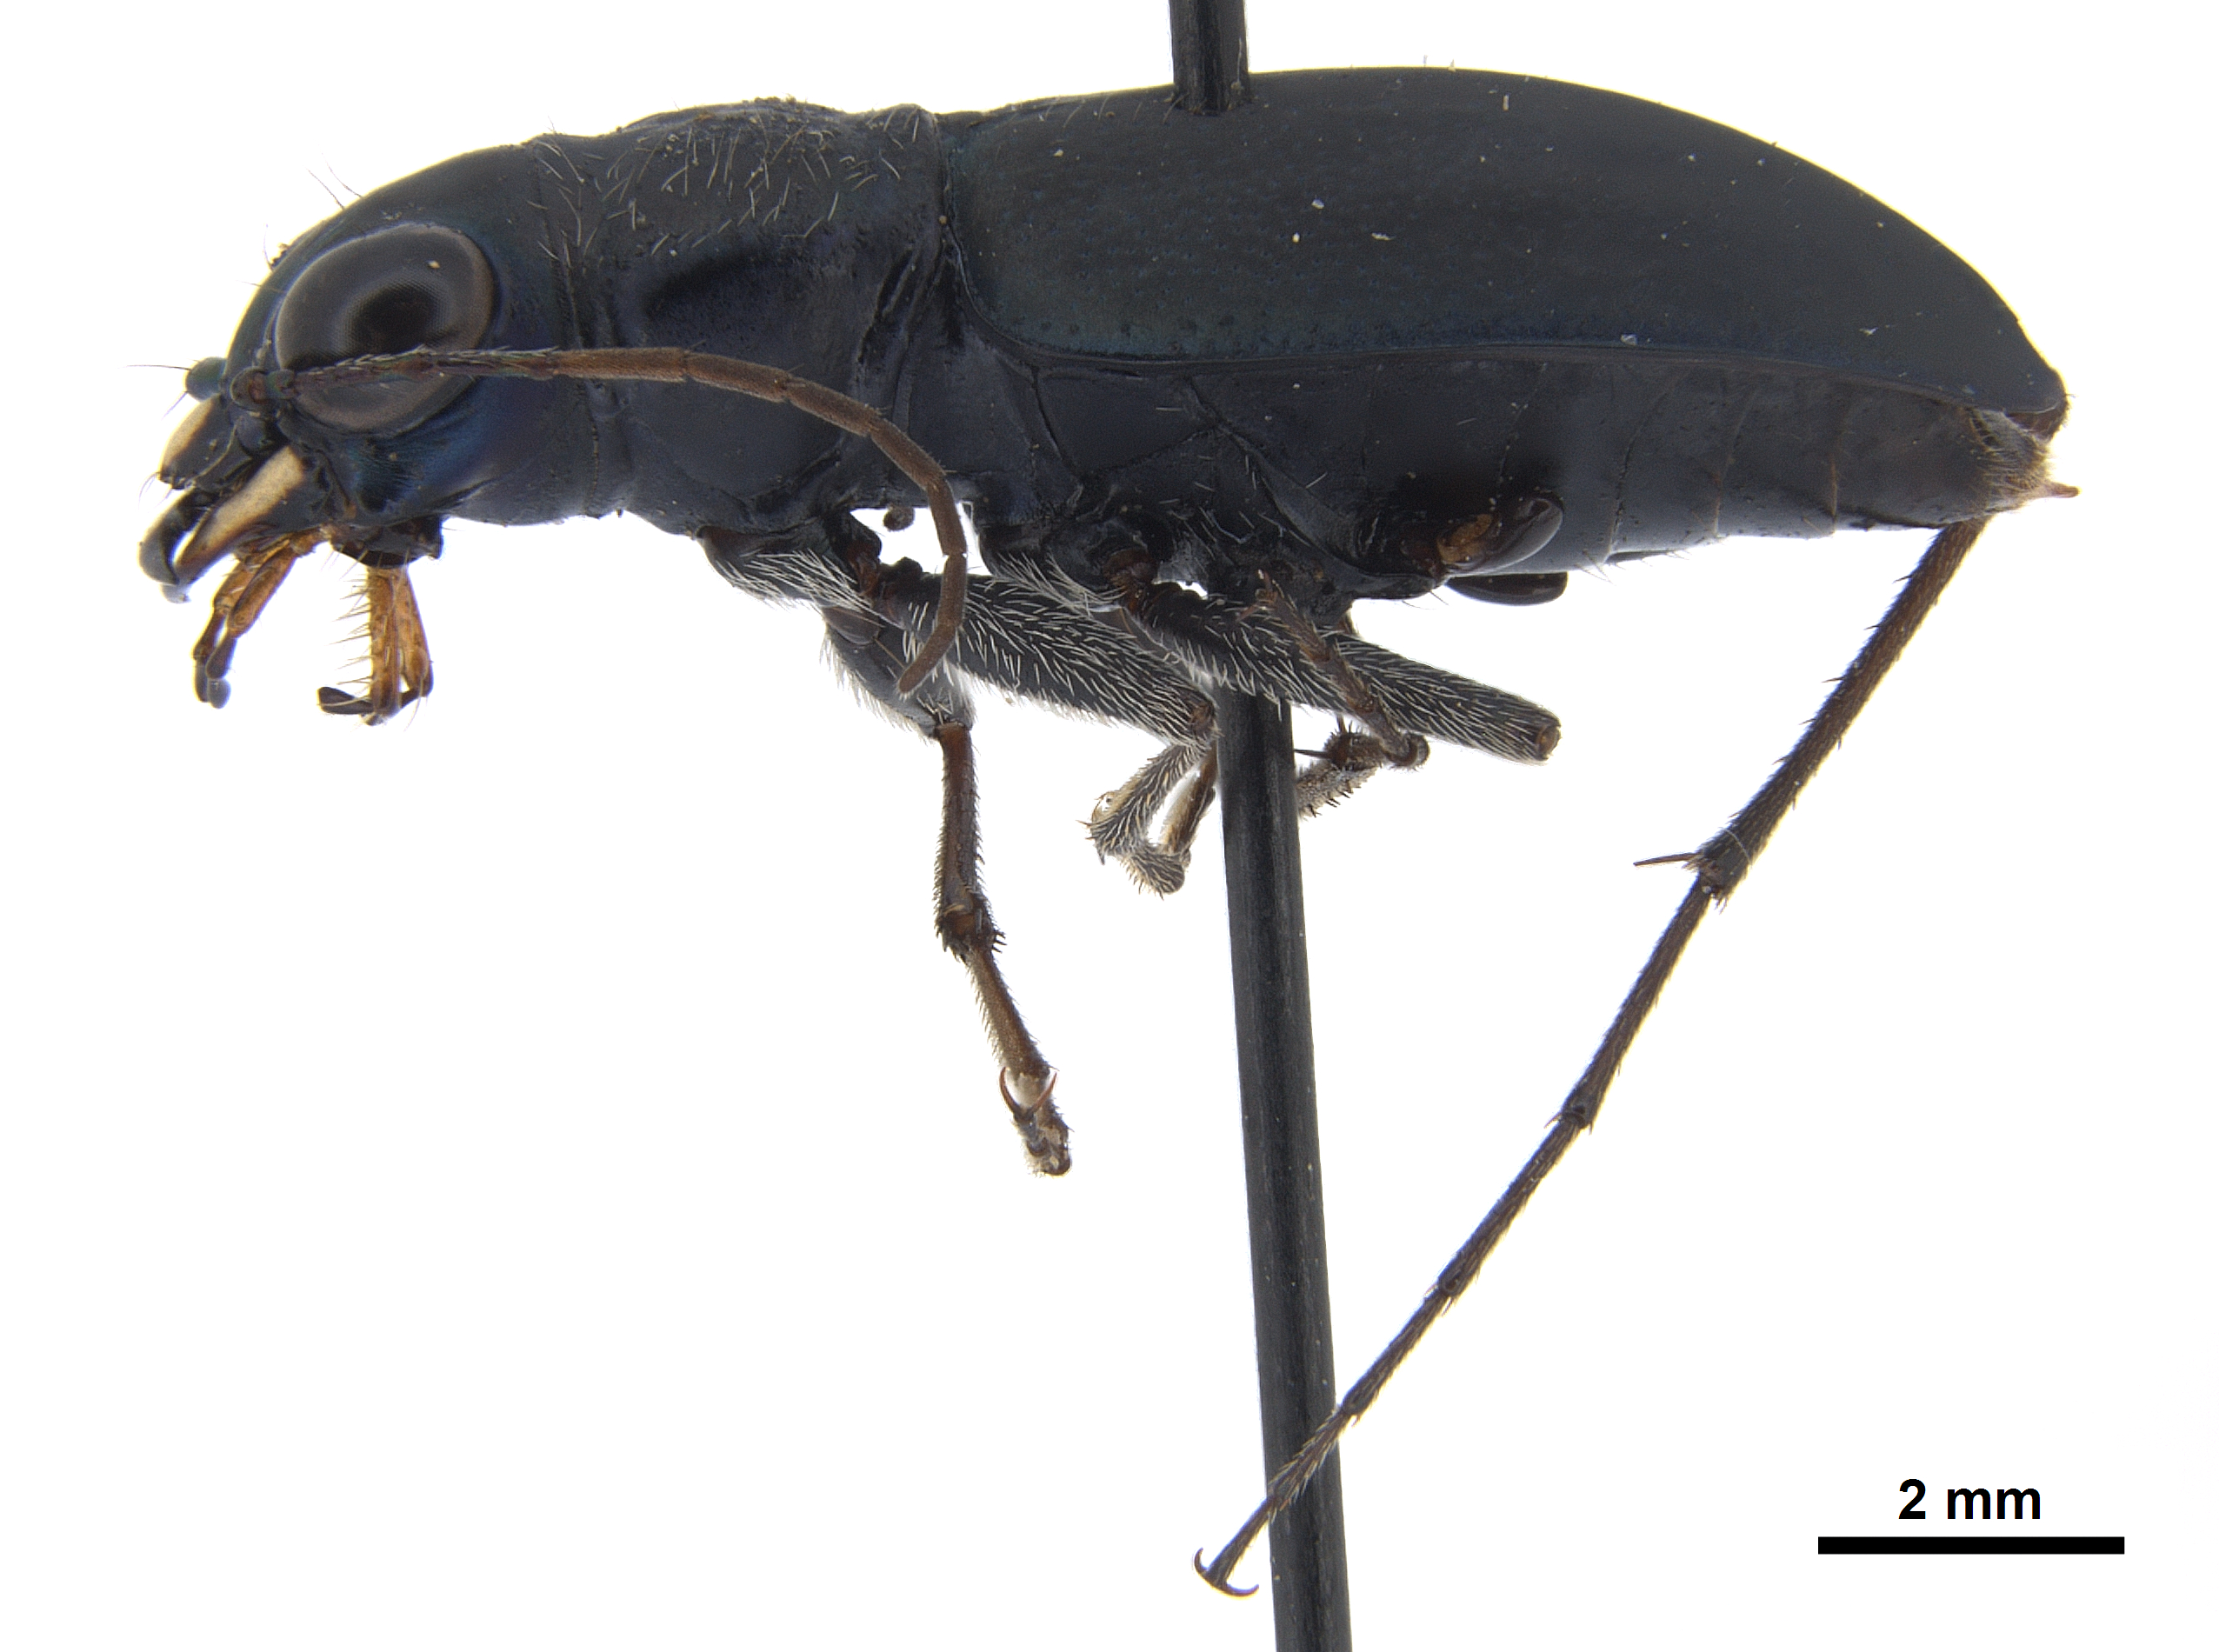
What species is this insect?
Dromochorus belfragei
